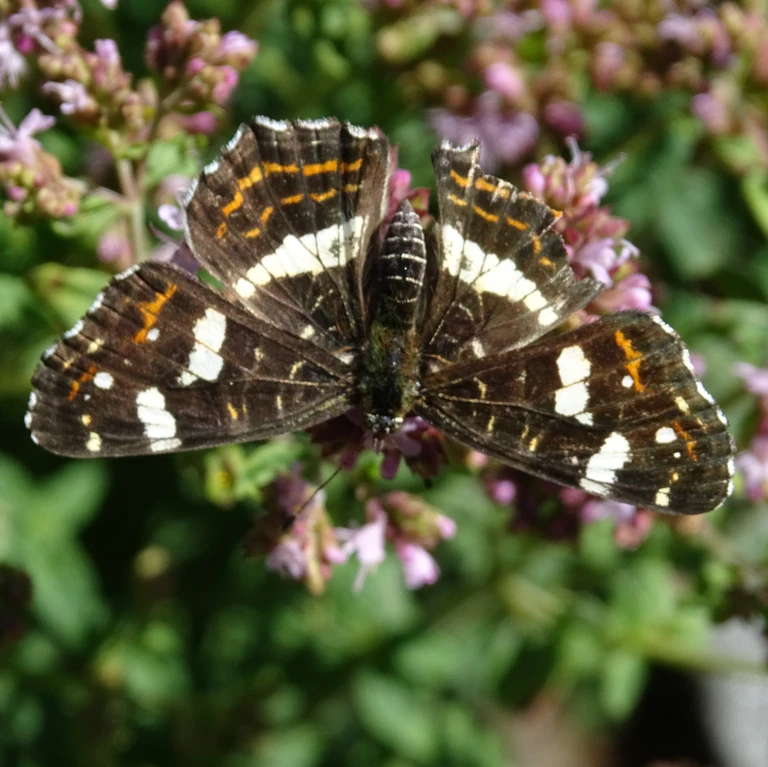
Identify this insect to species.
Araschnia levana
